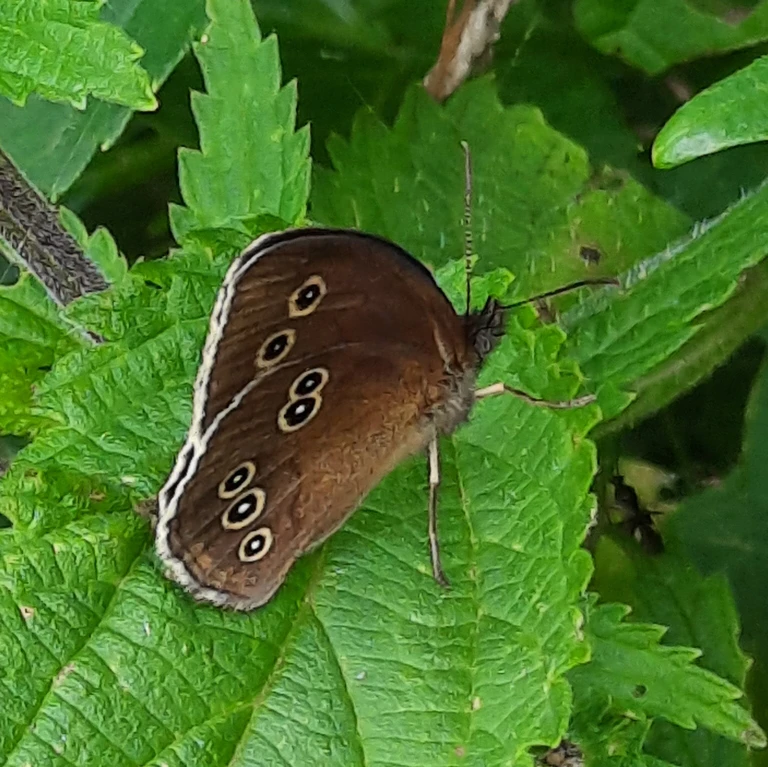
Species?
Aphantopus hyperantus
